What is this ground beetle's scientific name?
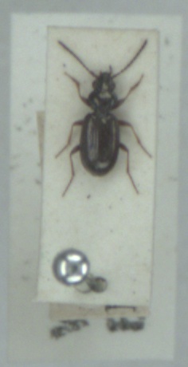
Bembidion lampros
